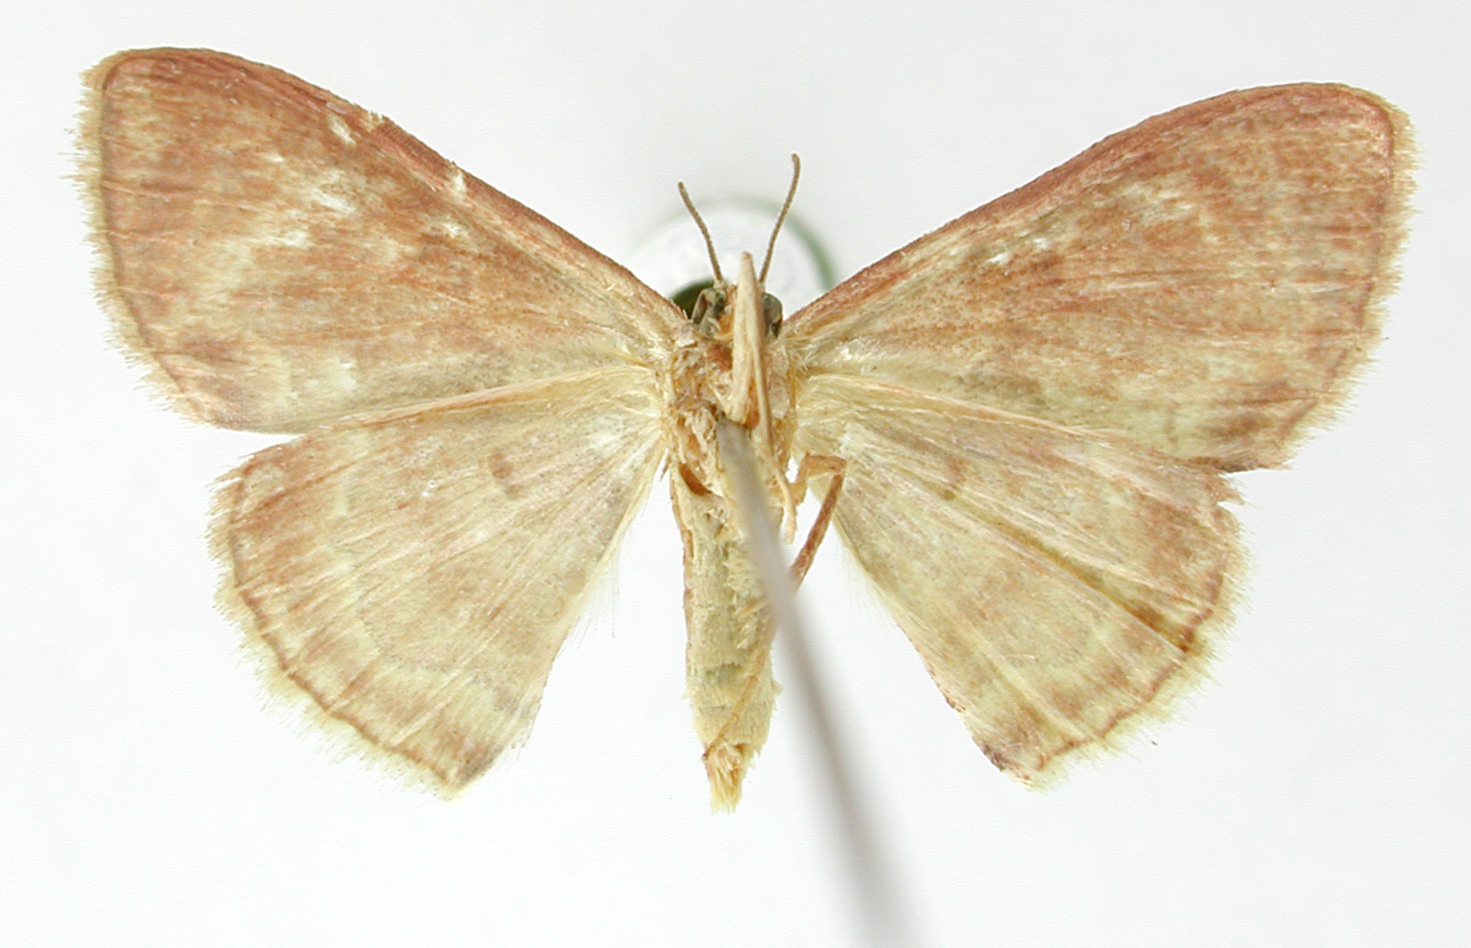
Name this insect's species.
Dithadama delila
